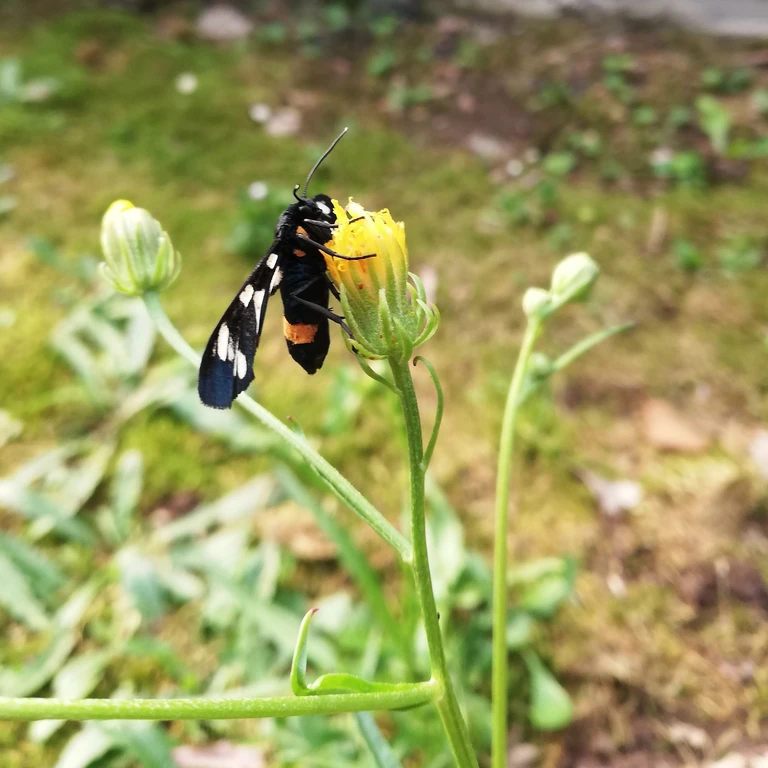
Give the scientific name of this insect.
Amata phegea
